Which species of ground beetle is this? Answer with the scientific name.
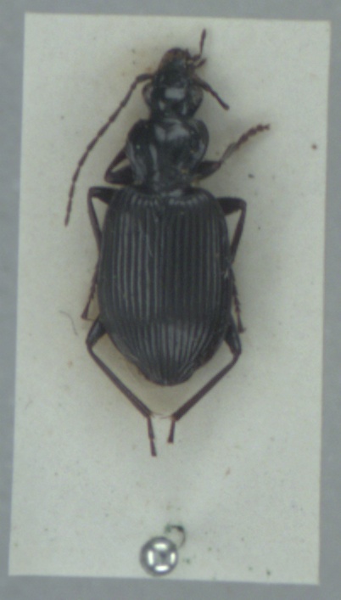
Platynus assimilis
